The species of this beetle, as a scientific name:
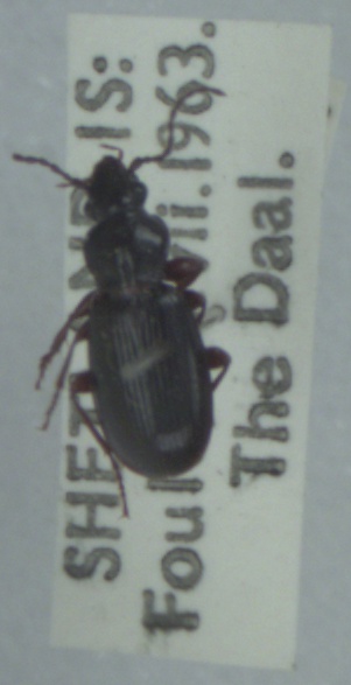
Patrobus assimilis
